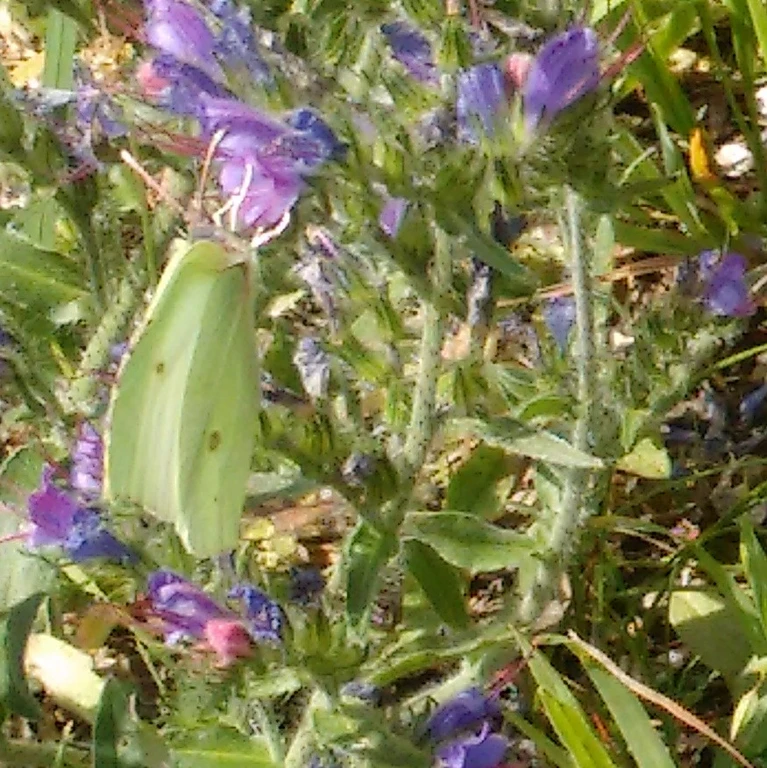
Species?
Gonepteryx rhamni
